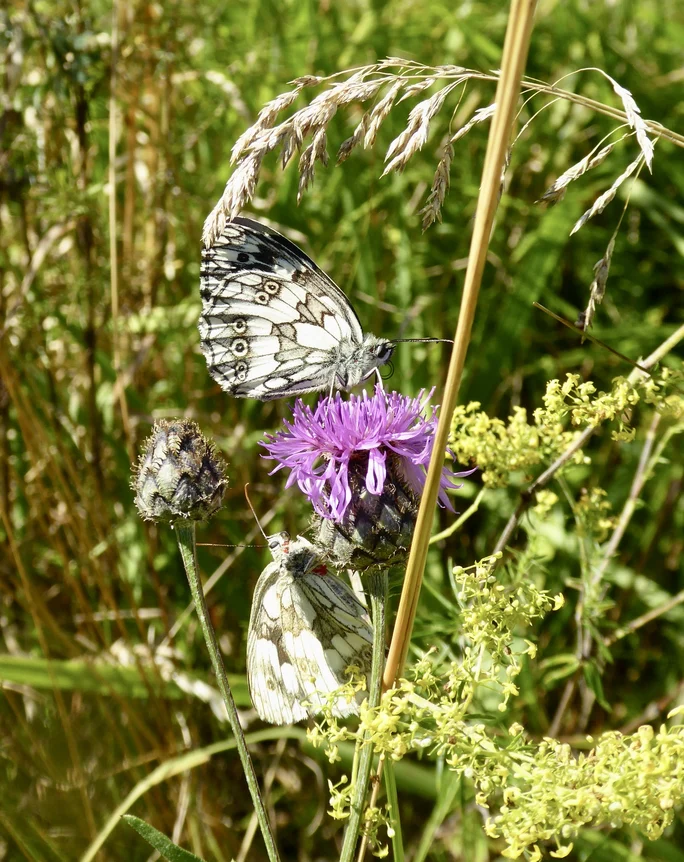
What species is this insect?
Melanargia galathea
